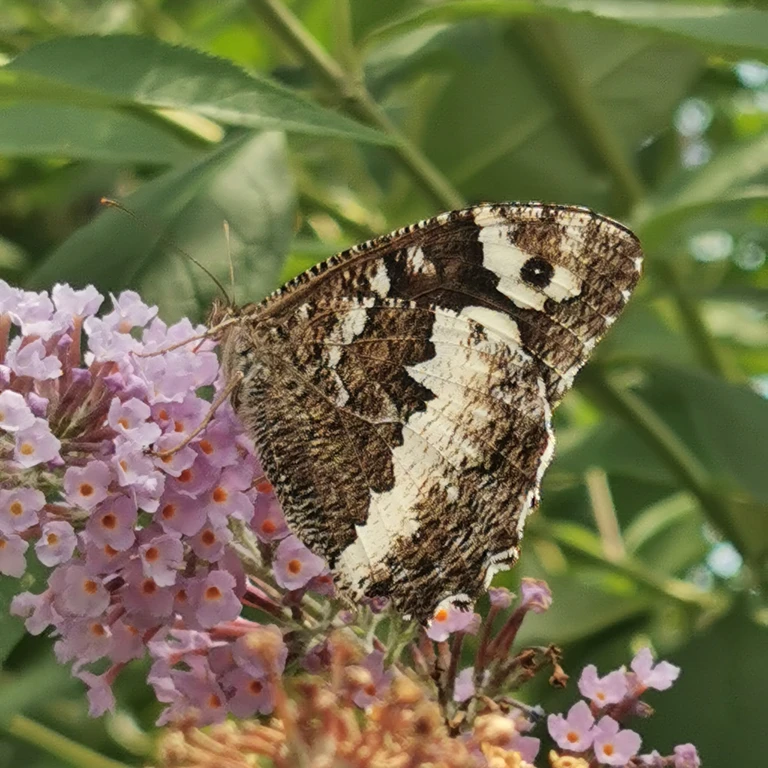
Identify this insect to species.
Brintesia circe
